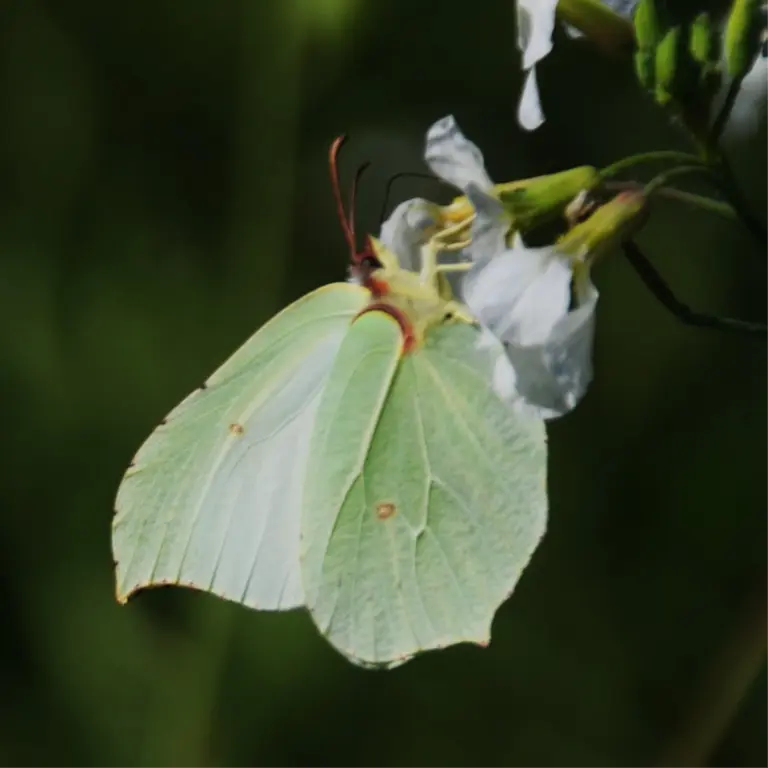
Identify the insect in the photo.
Gonepteryx rhamni
